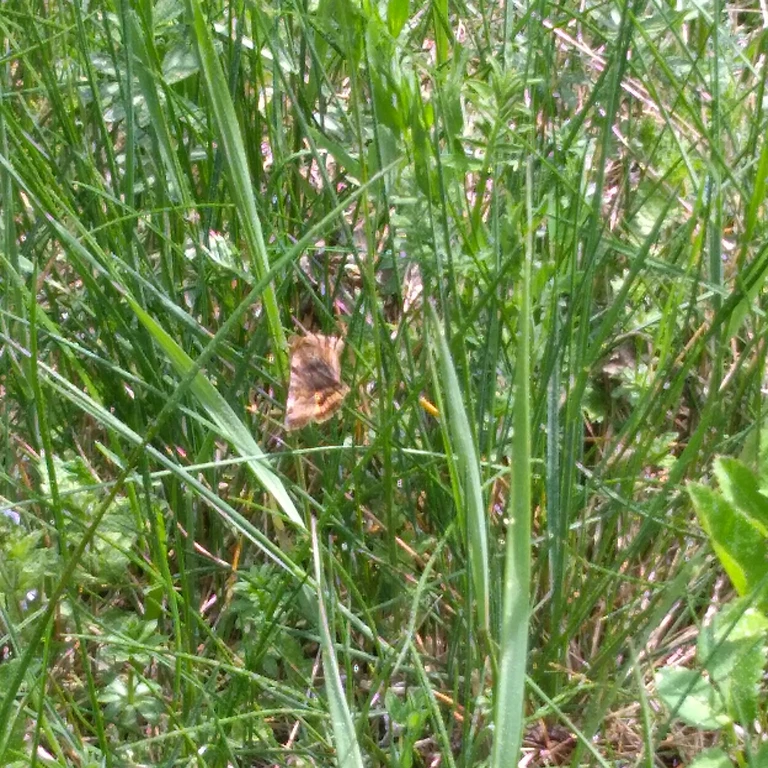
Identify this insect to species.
Euclidia glyphica
